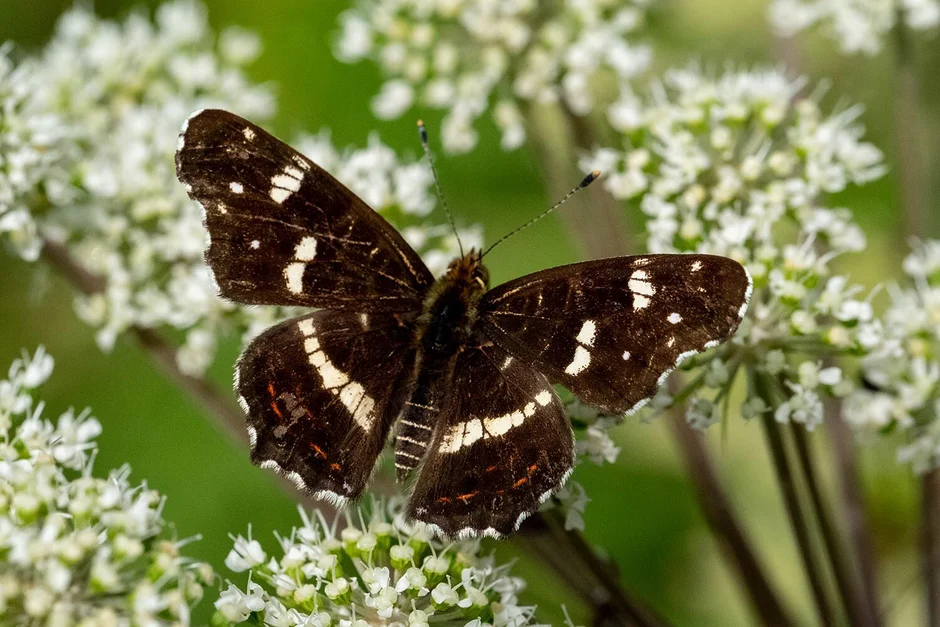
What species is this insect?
Araschnia levana
